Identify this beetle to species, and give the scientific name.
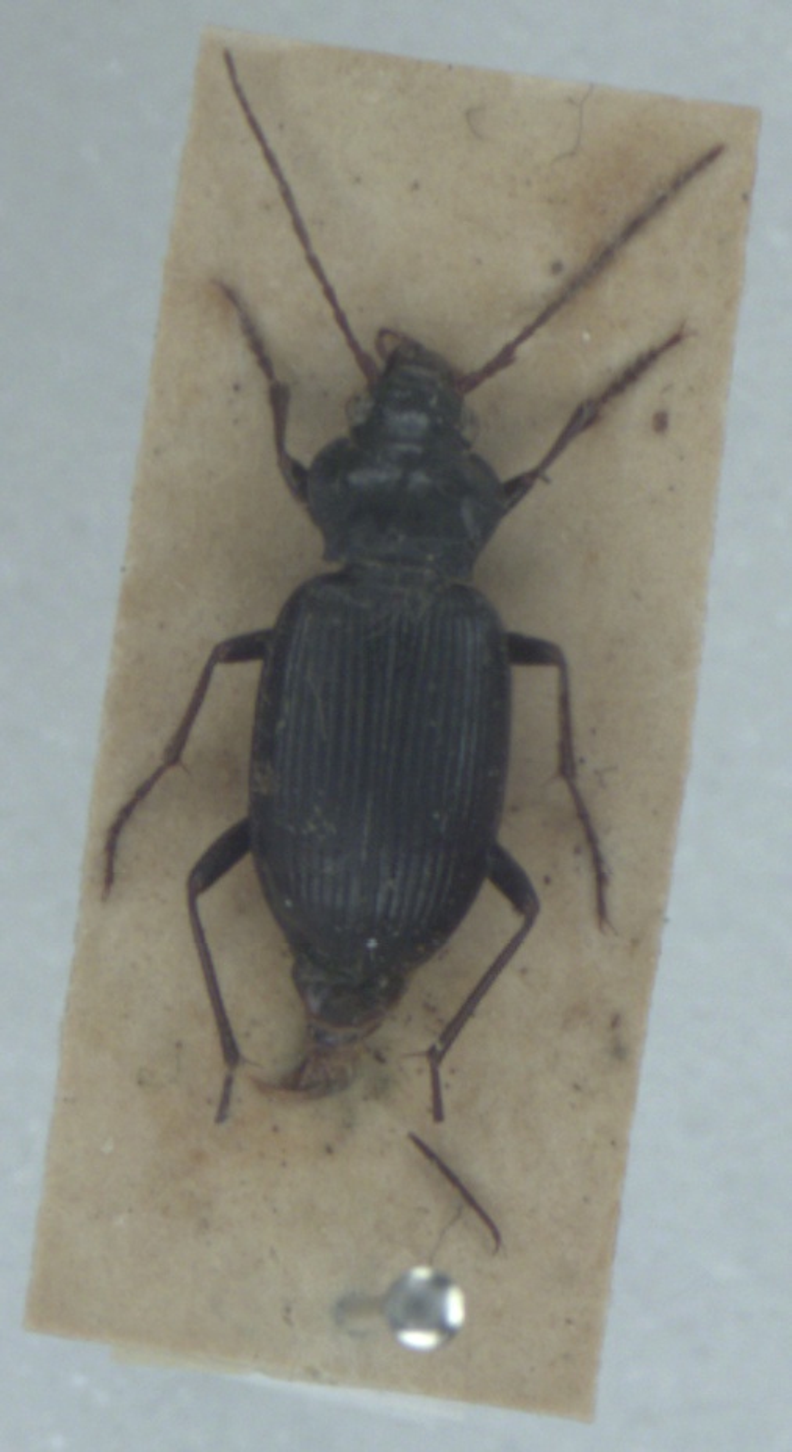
Nebria brevicollis
